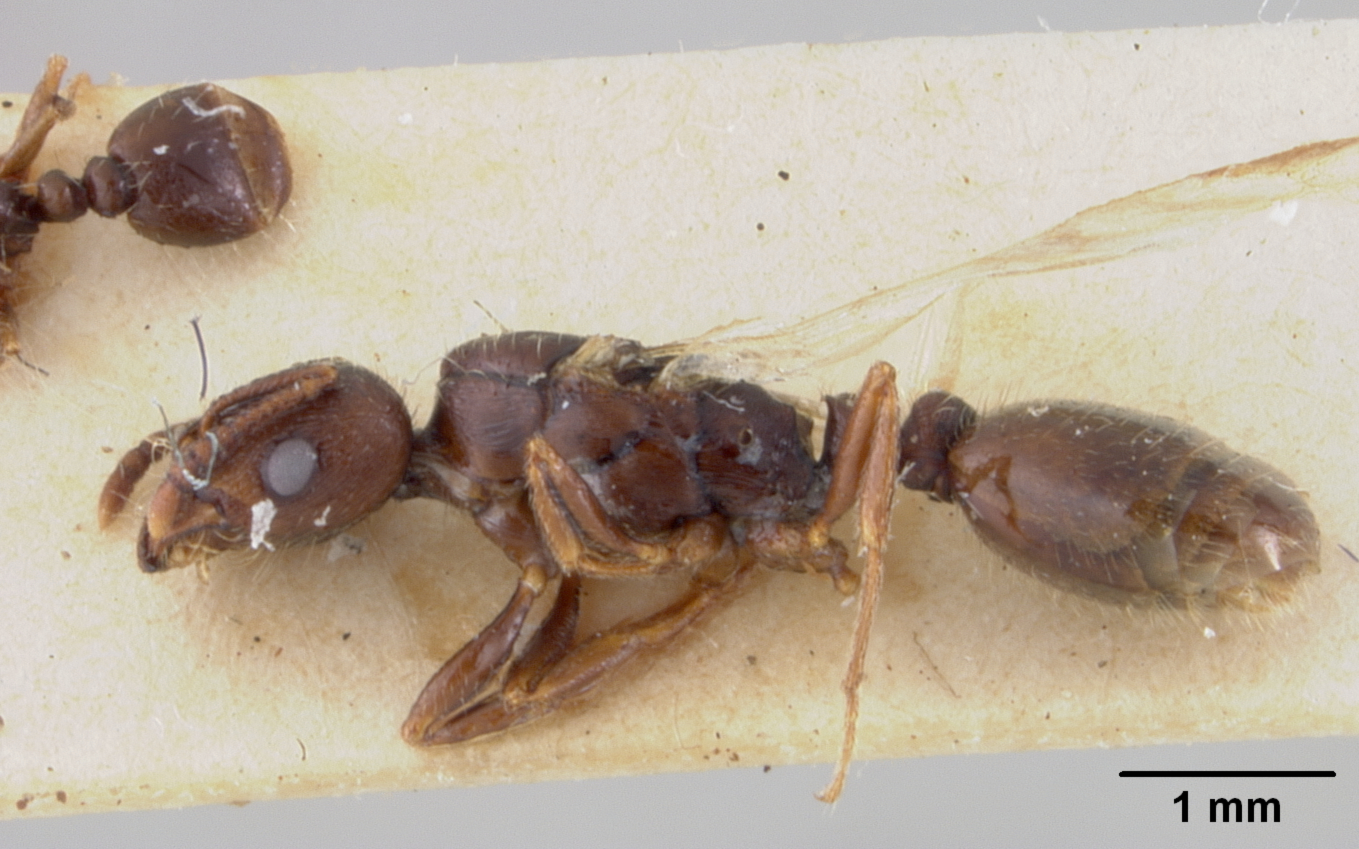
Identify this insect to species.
Tetramorium fezzanense
